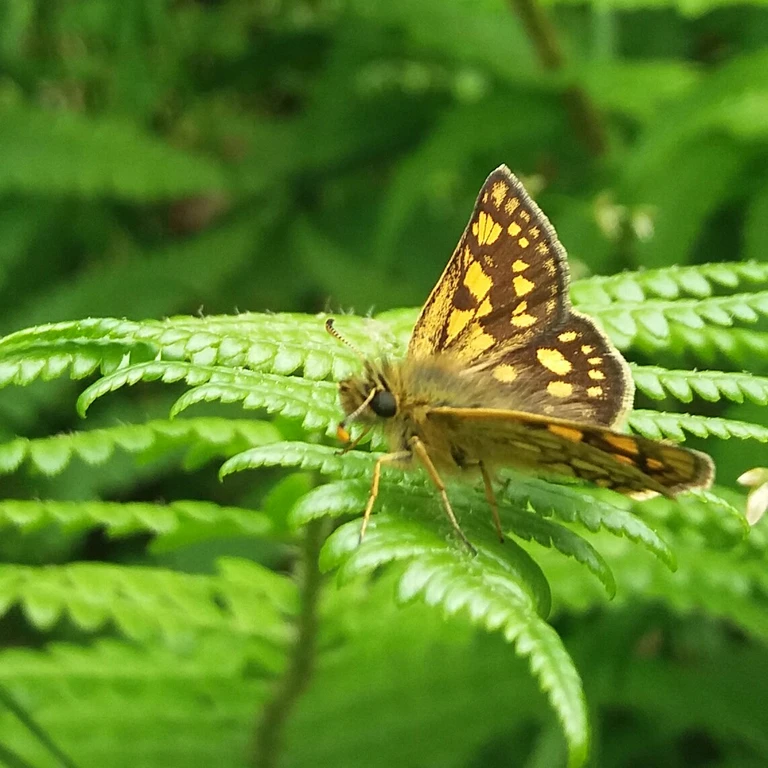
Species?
Carterocephalus palaemon
